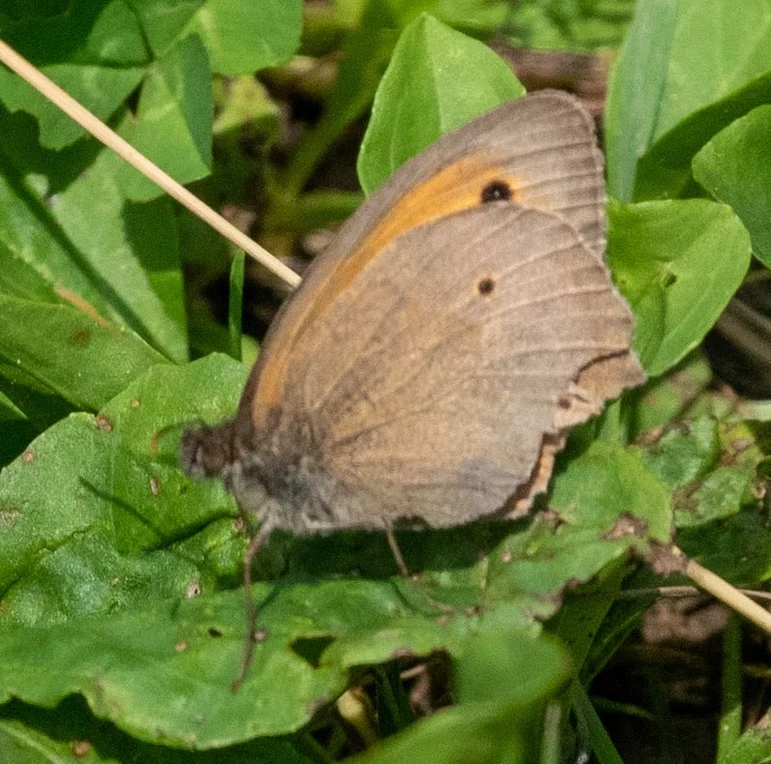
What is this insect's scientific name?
Maniola jurtina
